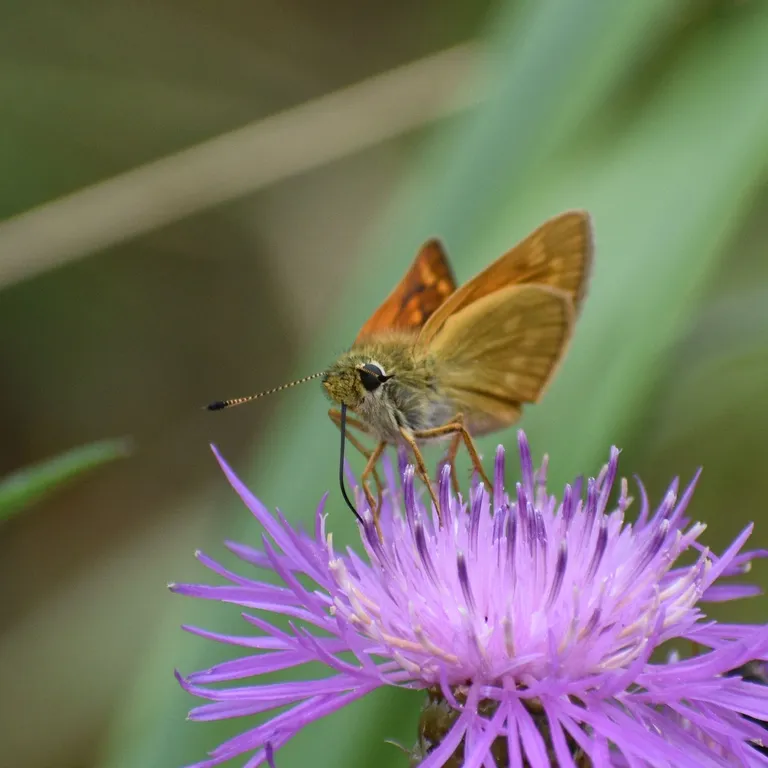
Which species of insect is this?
Ochlodes sylvanus (also Ochlodes venata)
